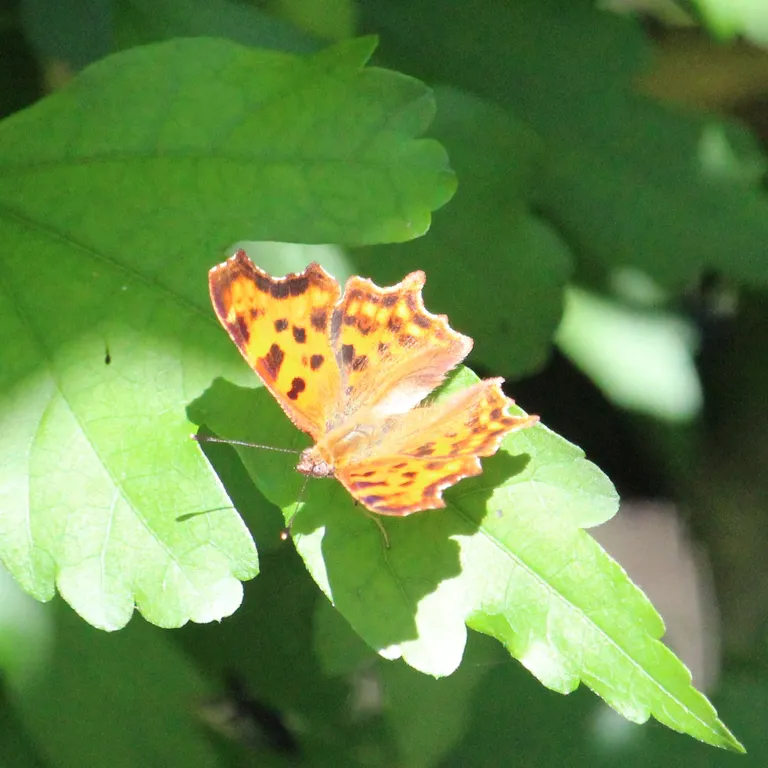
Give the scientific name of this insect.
Polygonia c-album
